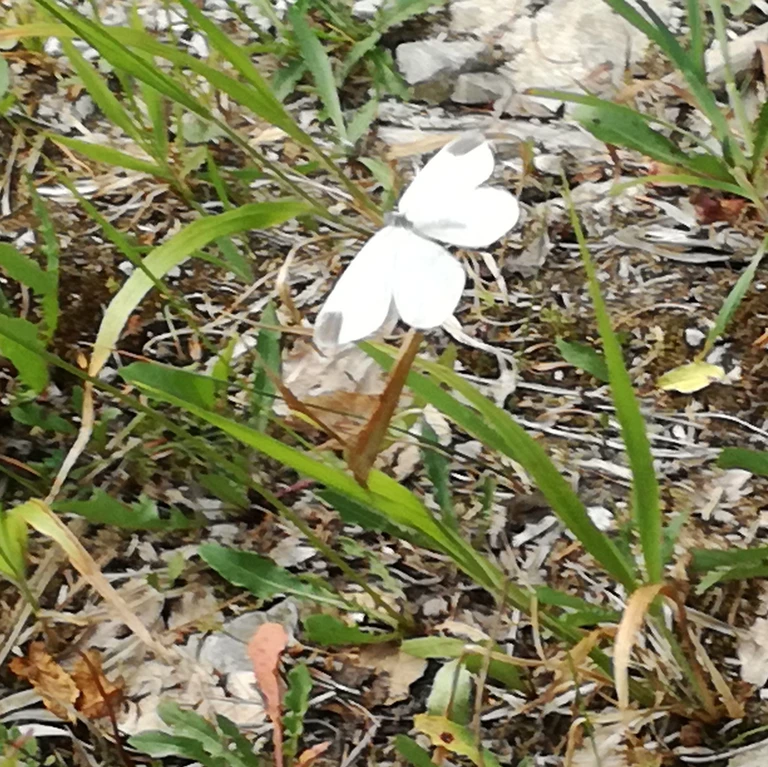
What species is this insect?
Leptidea sinapis/juvernica
